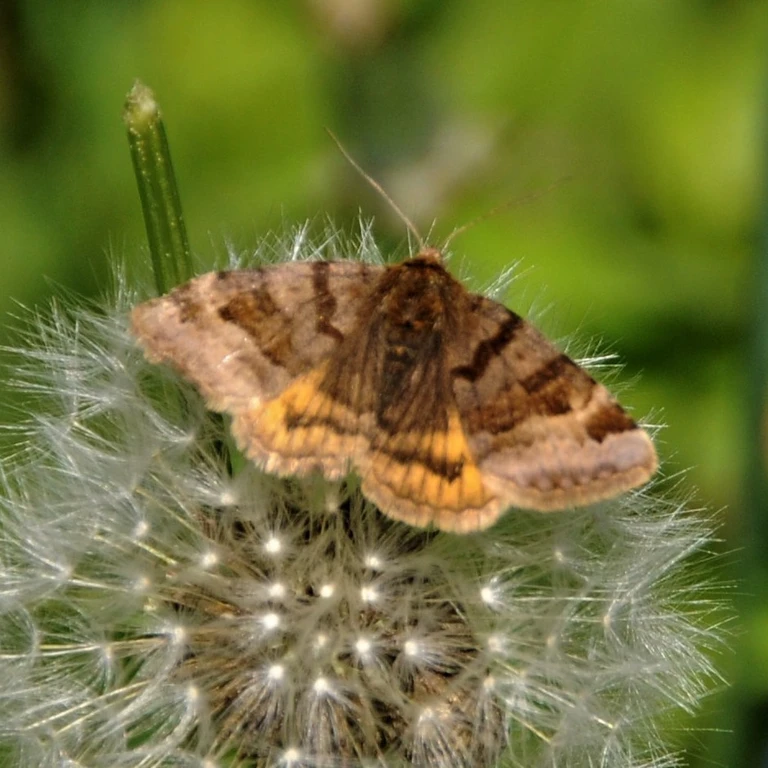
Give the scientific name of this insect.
Euclidia glyphica
